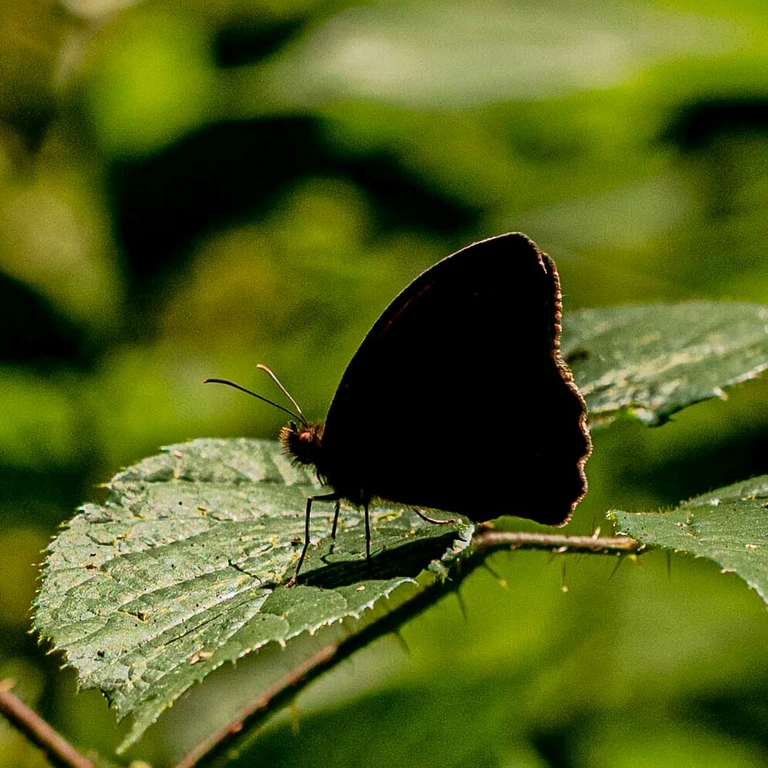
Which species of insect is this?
Maniola jurtina
